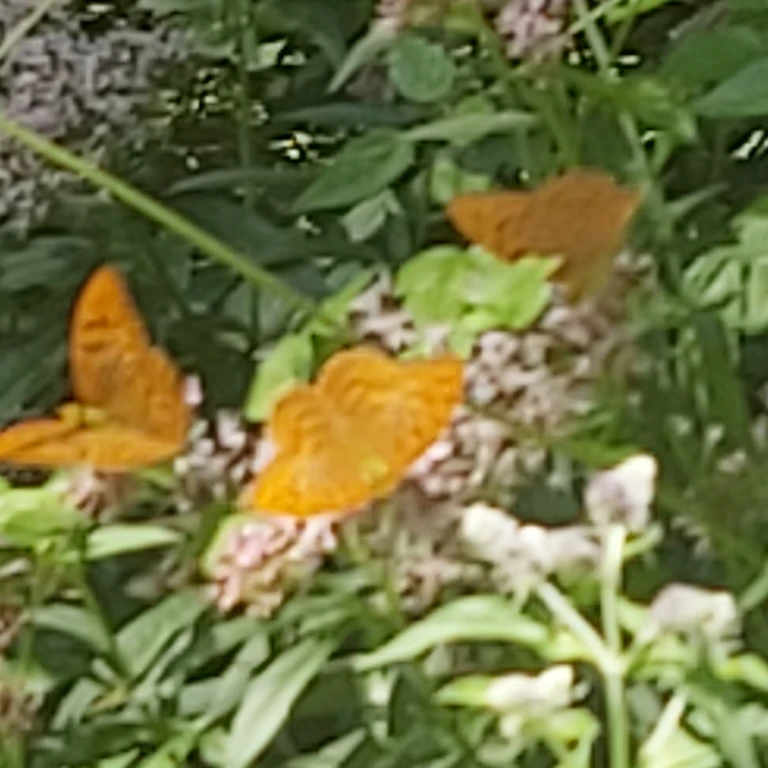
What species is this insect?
Argynnis paphia
